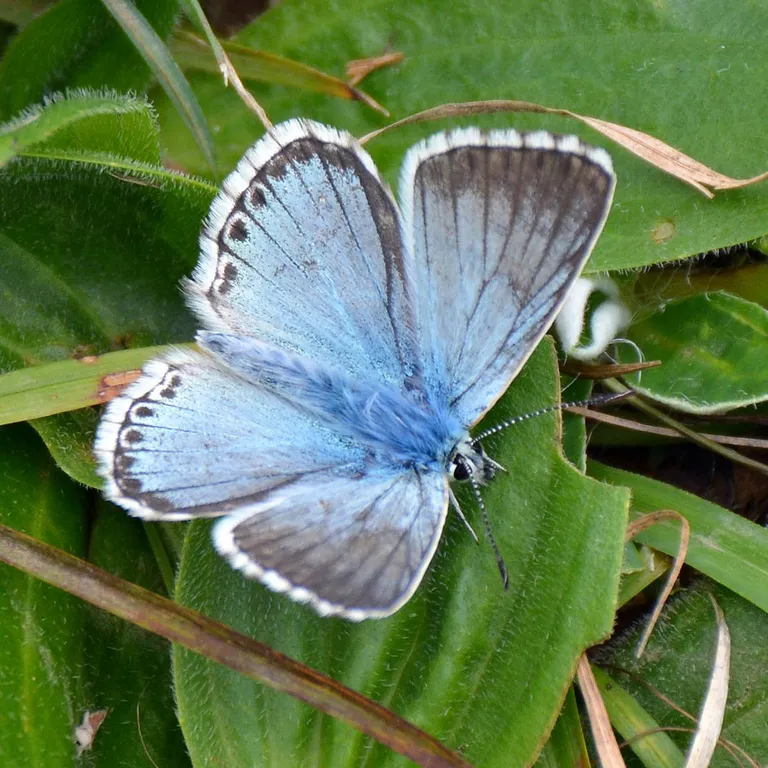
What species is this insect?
Lysandra coridon
